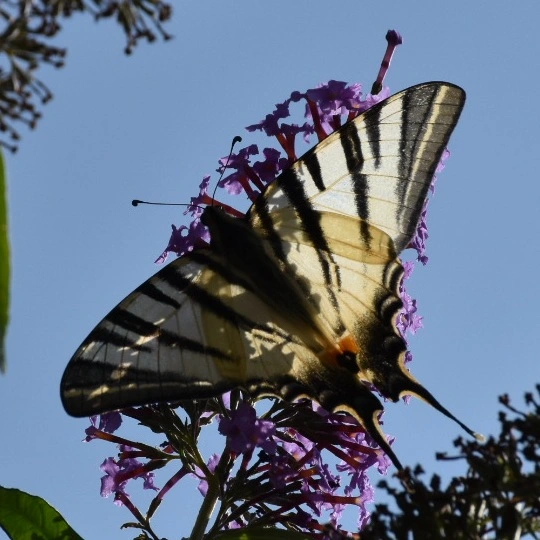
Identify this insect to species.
Iphiclides podalirius
